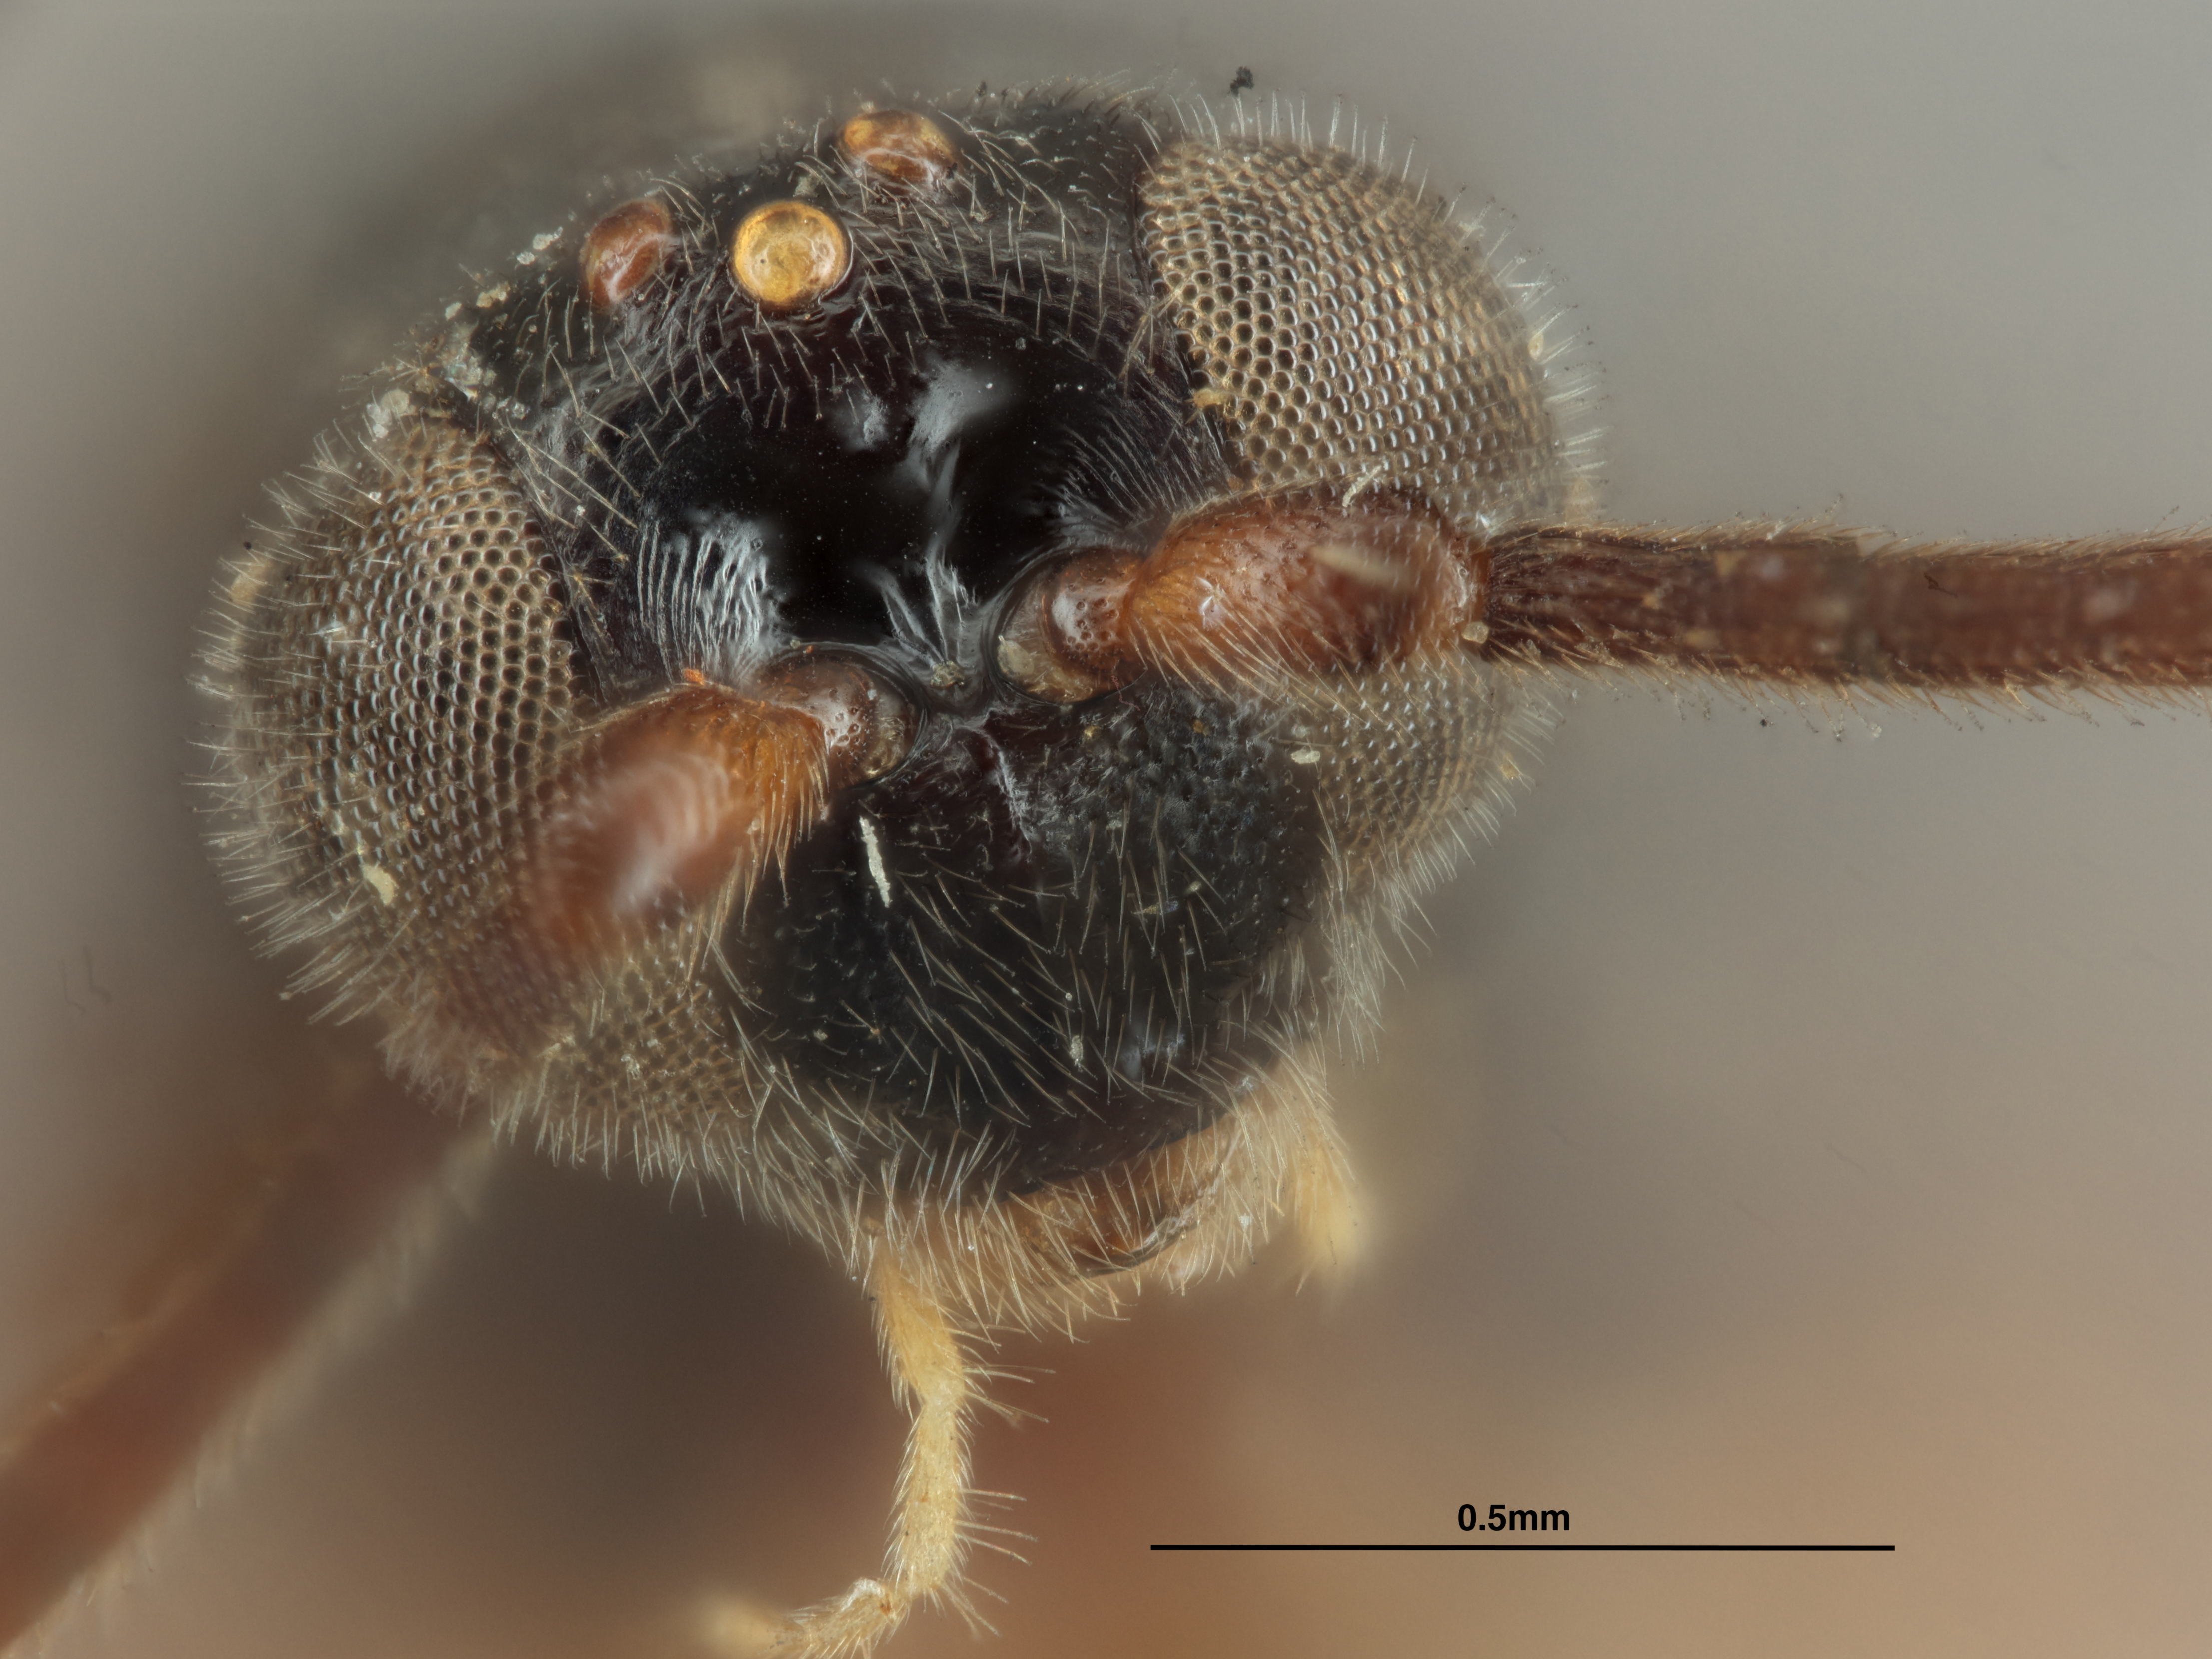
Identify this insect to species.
Apanteles vacillans
